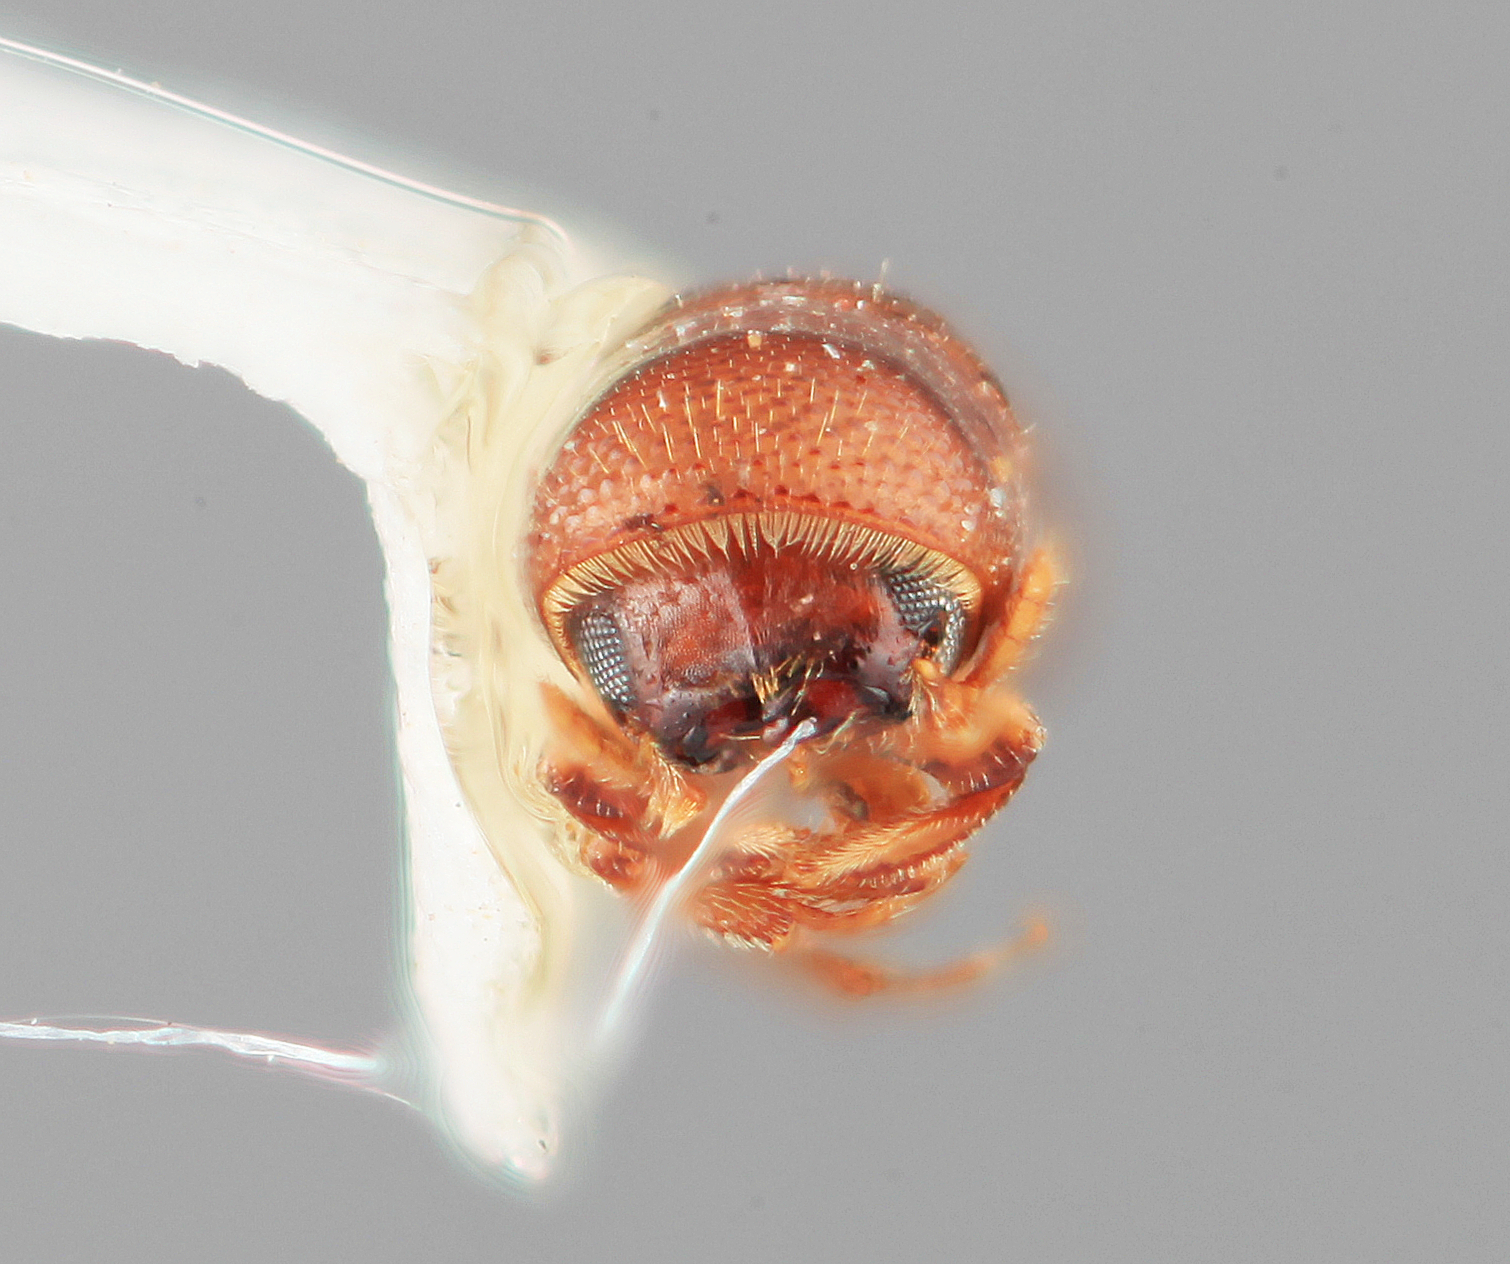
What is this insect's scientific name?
Monarthrum tuberculatum
